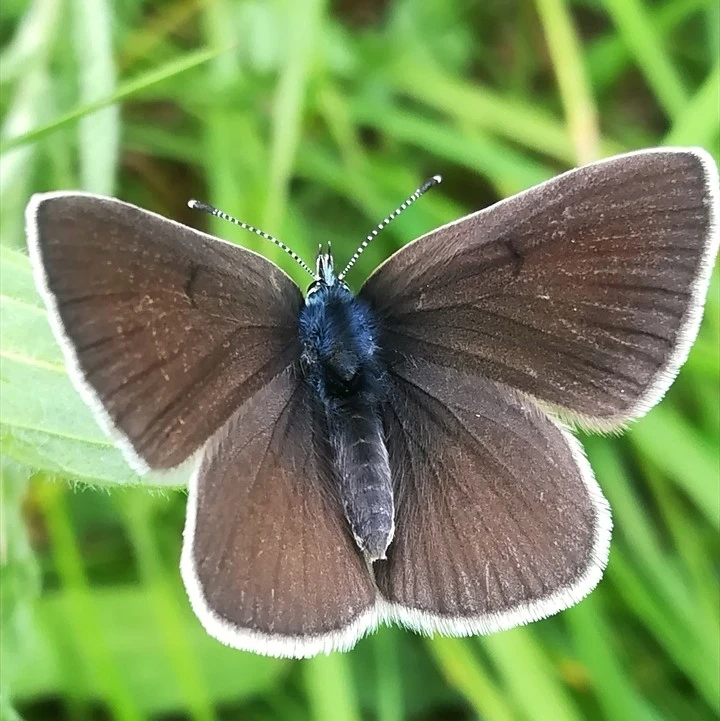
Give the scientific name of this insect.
Glaucopsyche alexis
